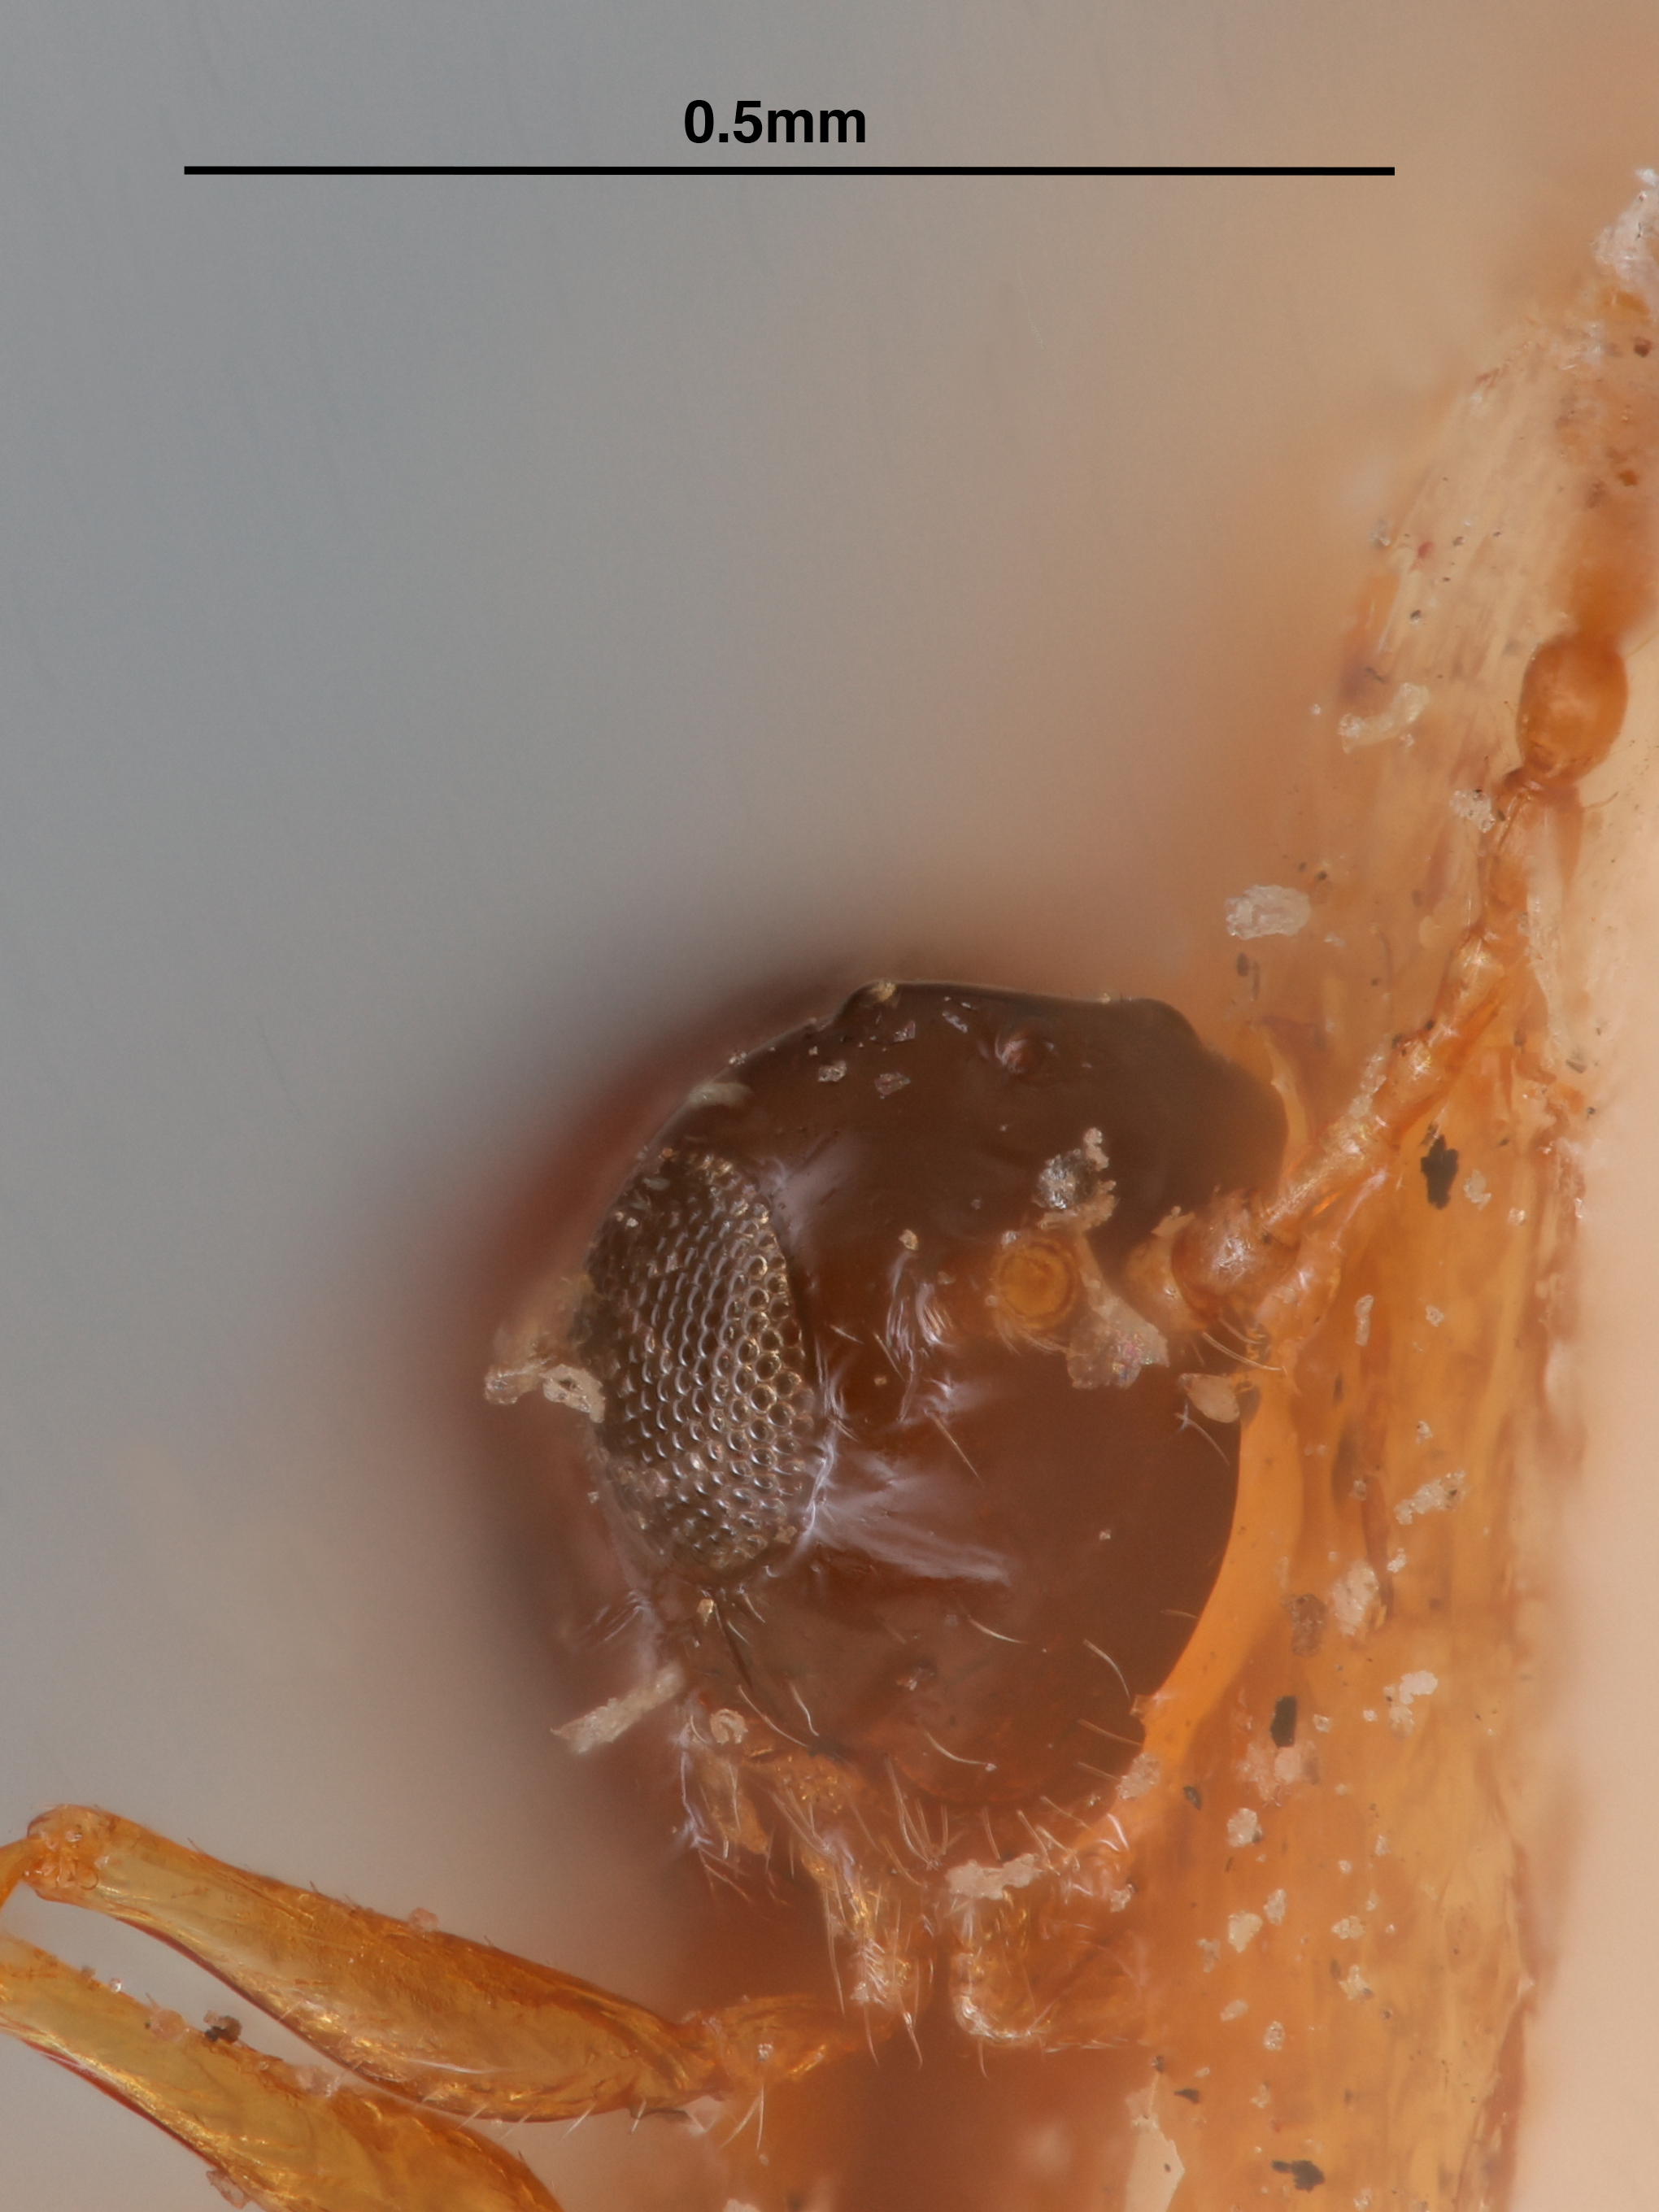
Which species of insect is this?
Dimicrostrophis xystiformis
